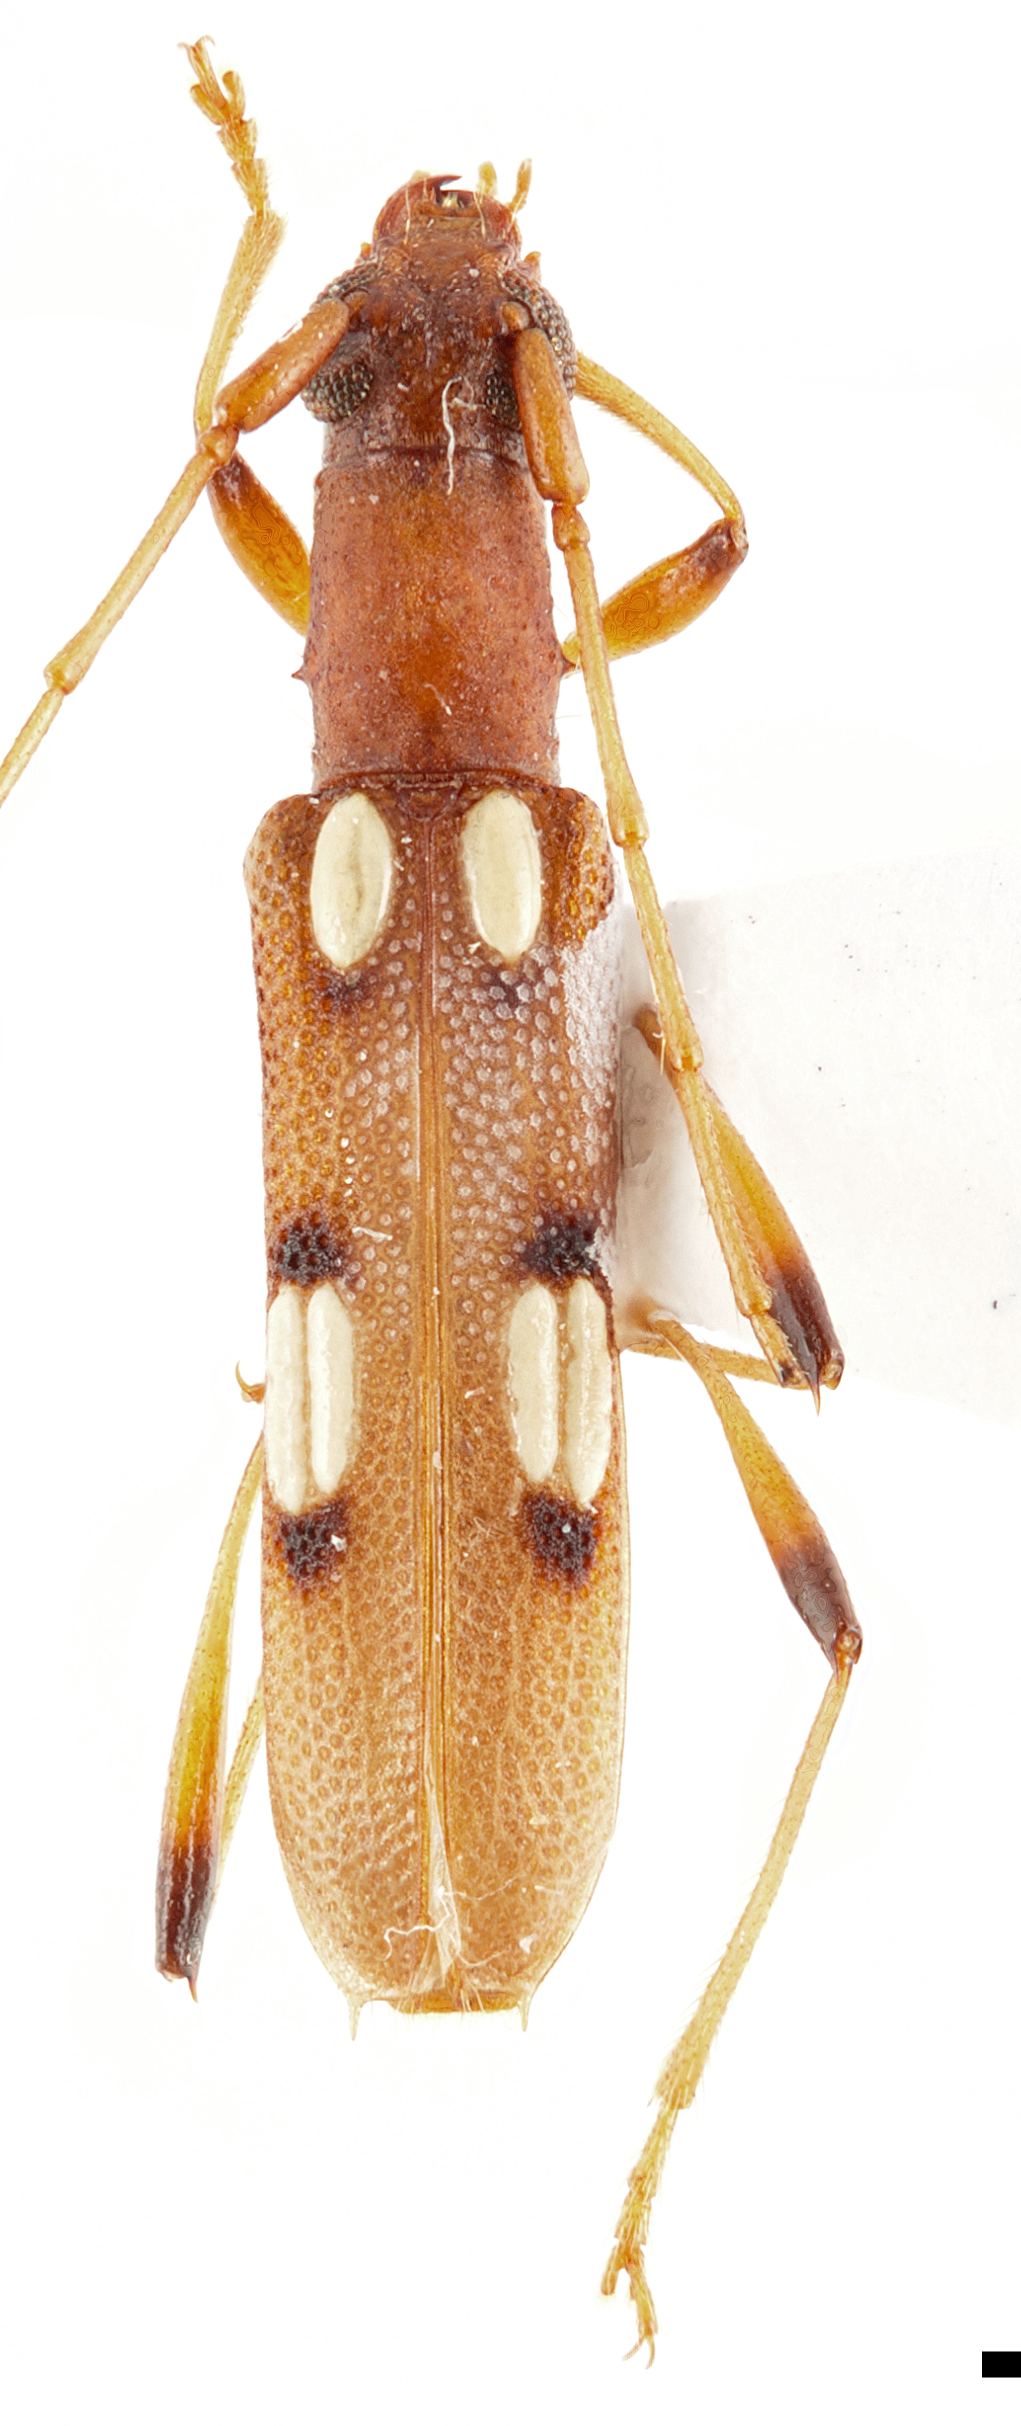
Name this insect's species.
Eburella pumicosa
